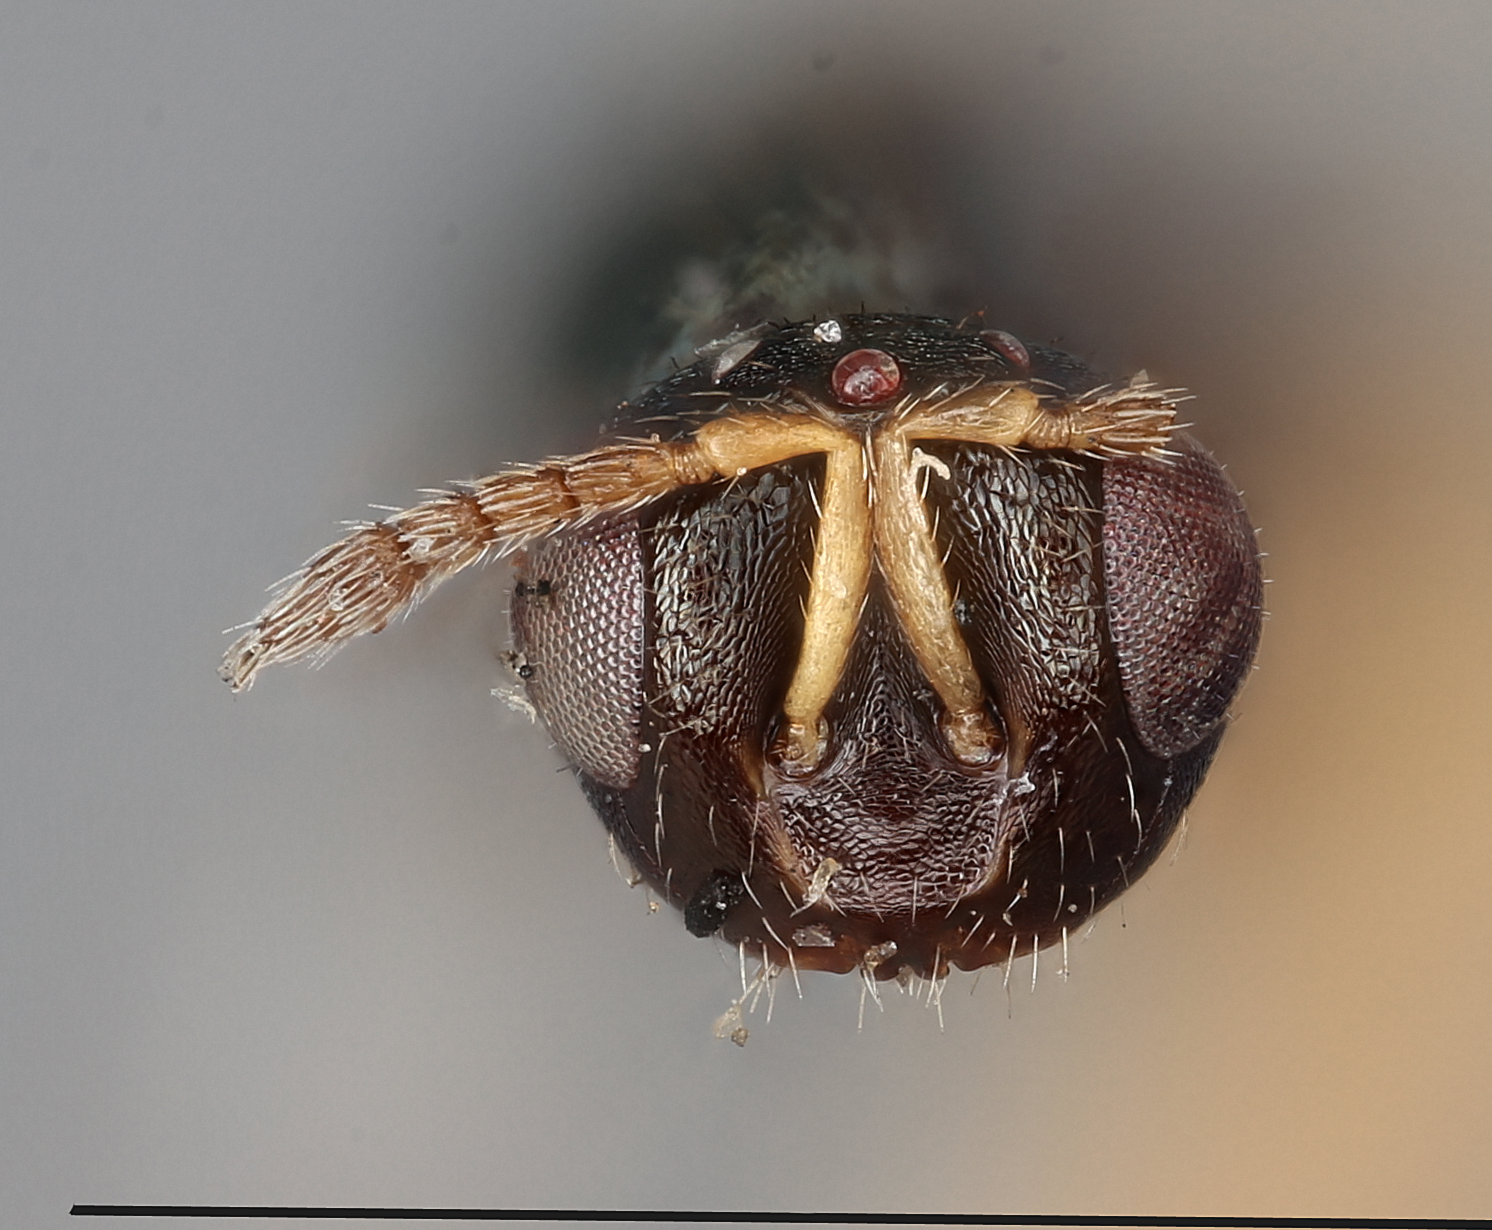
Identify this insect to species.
Paragaleopsomyia gallicola
